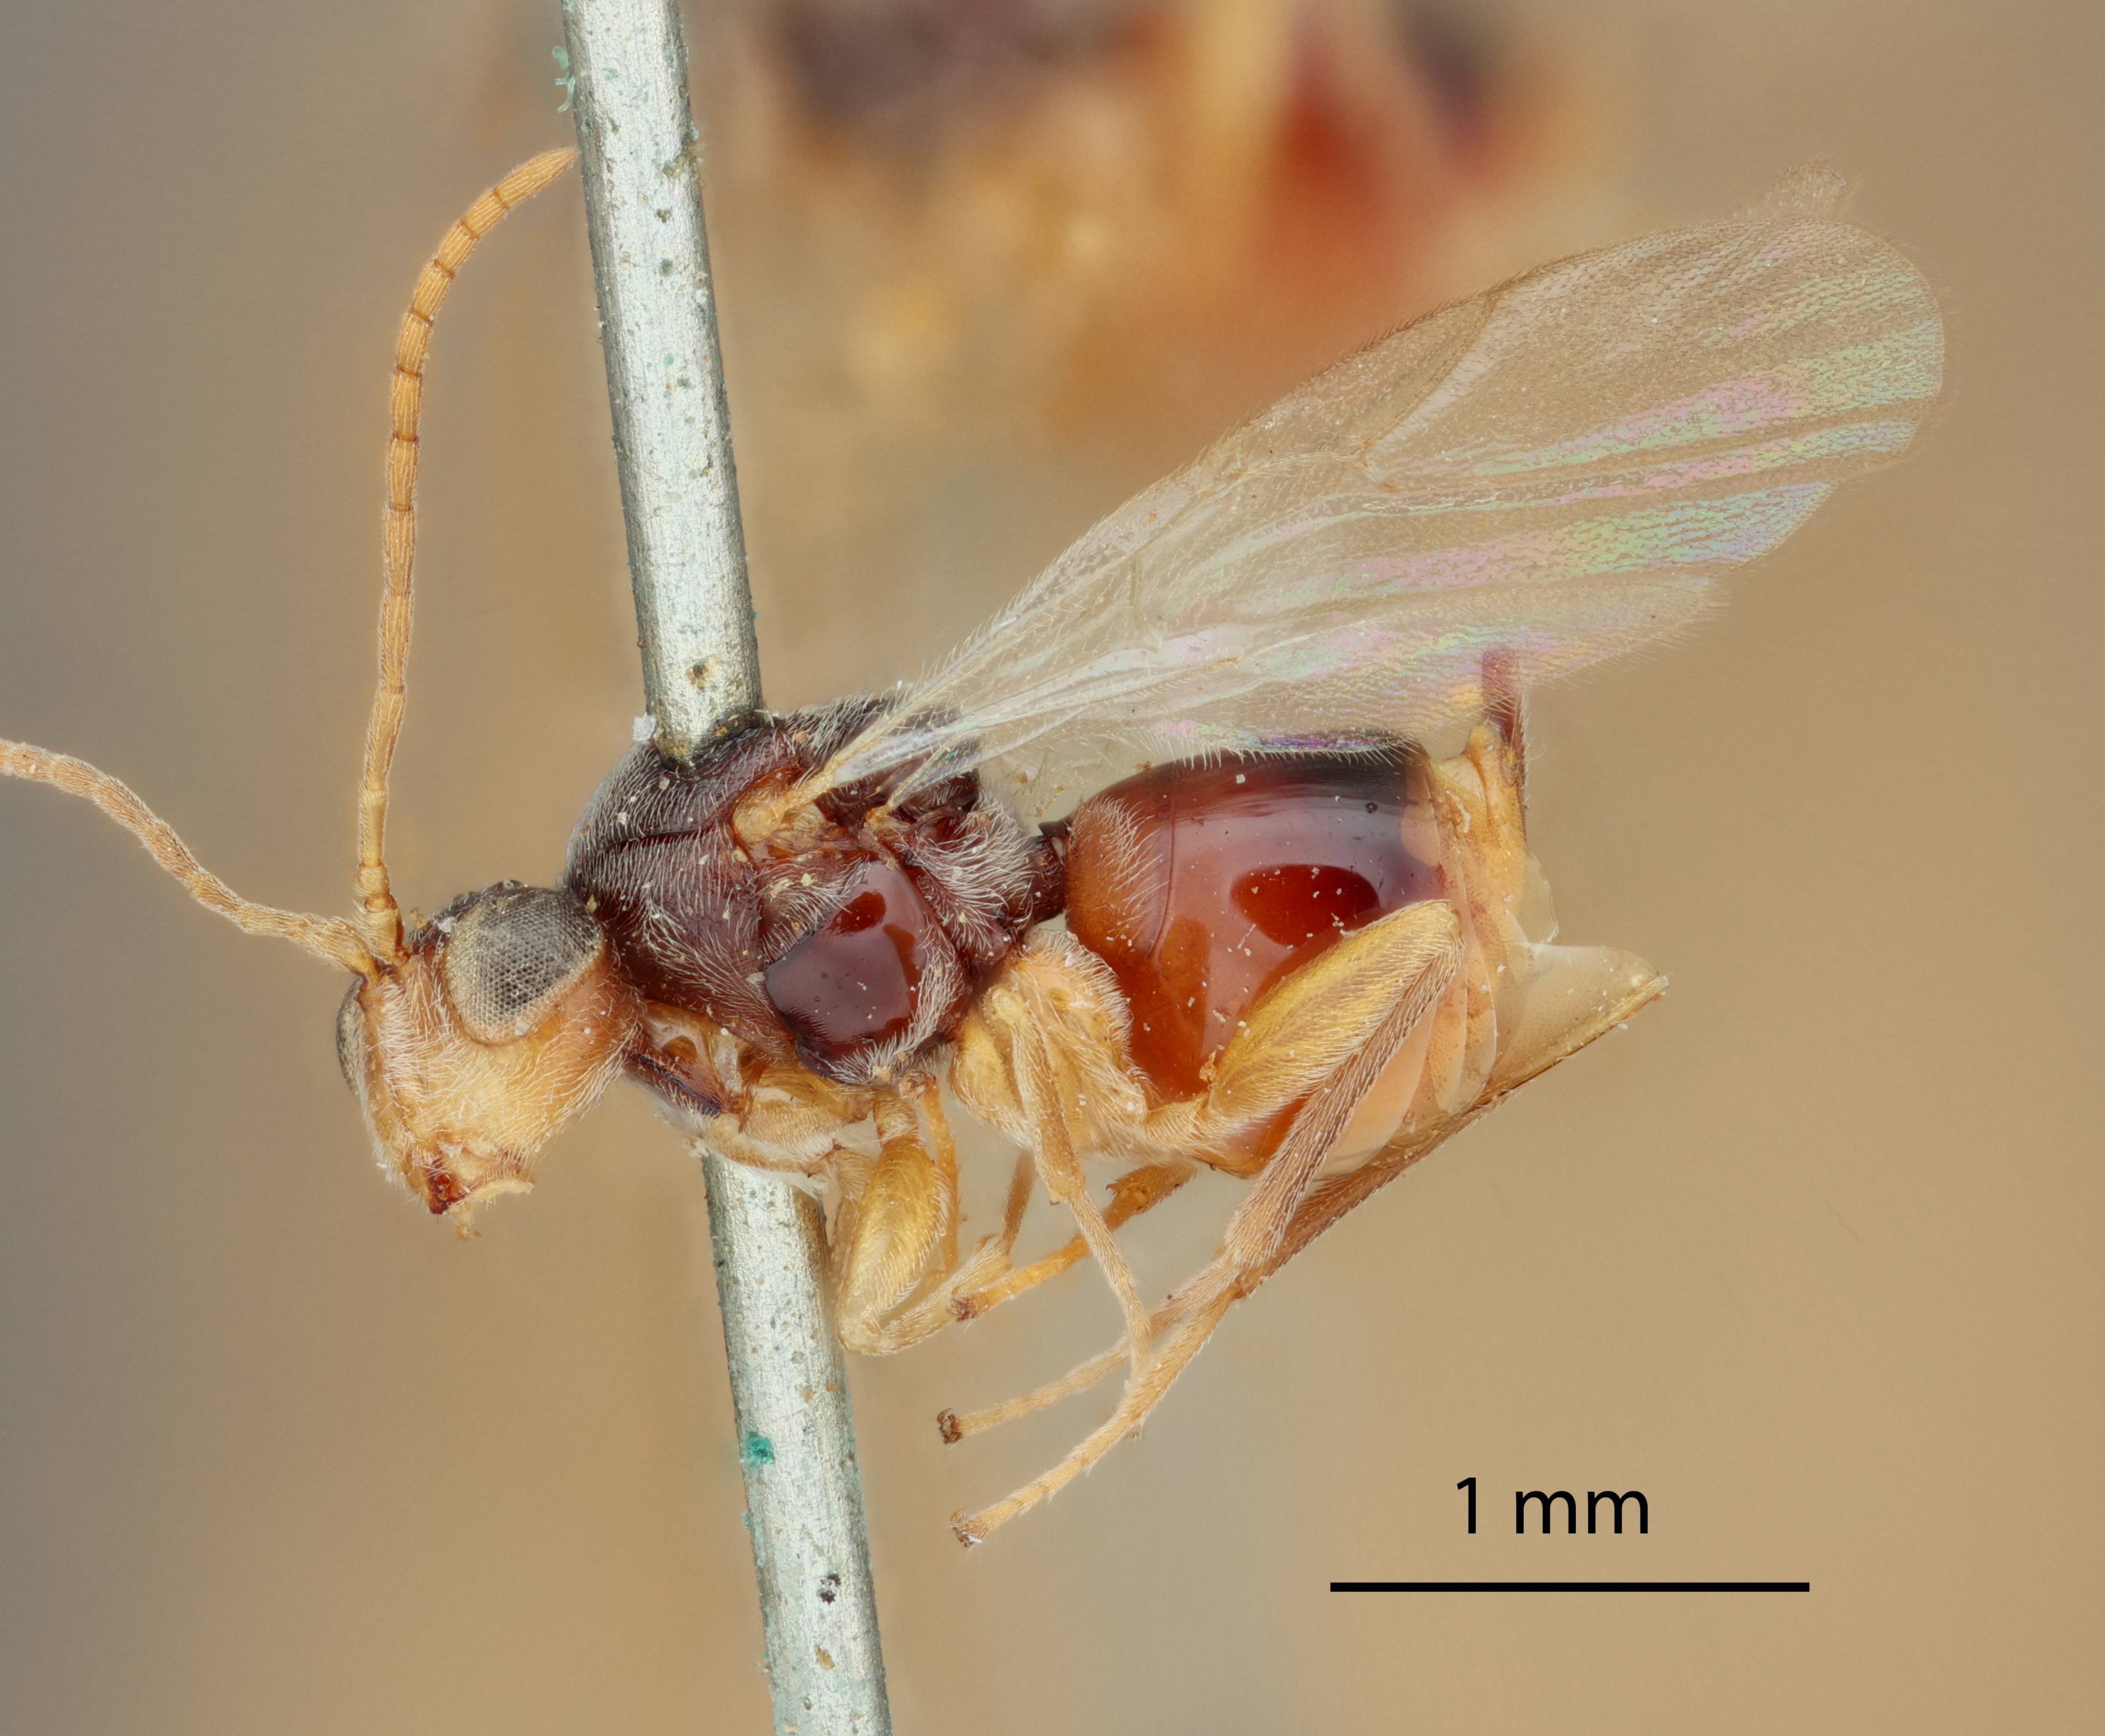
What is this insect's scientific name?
Cynips quercus-ficus
